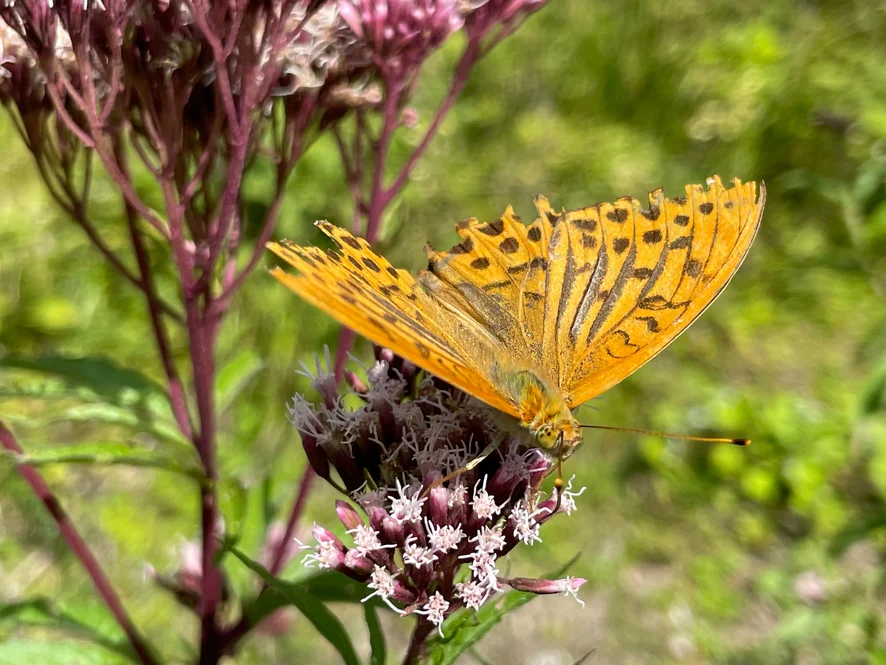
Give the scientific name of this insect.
Argynnis paphia
